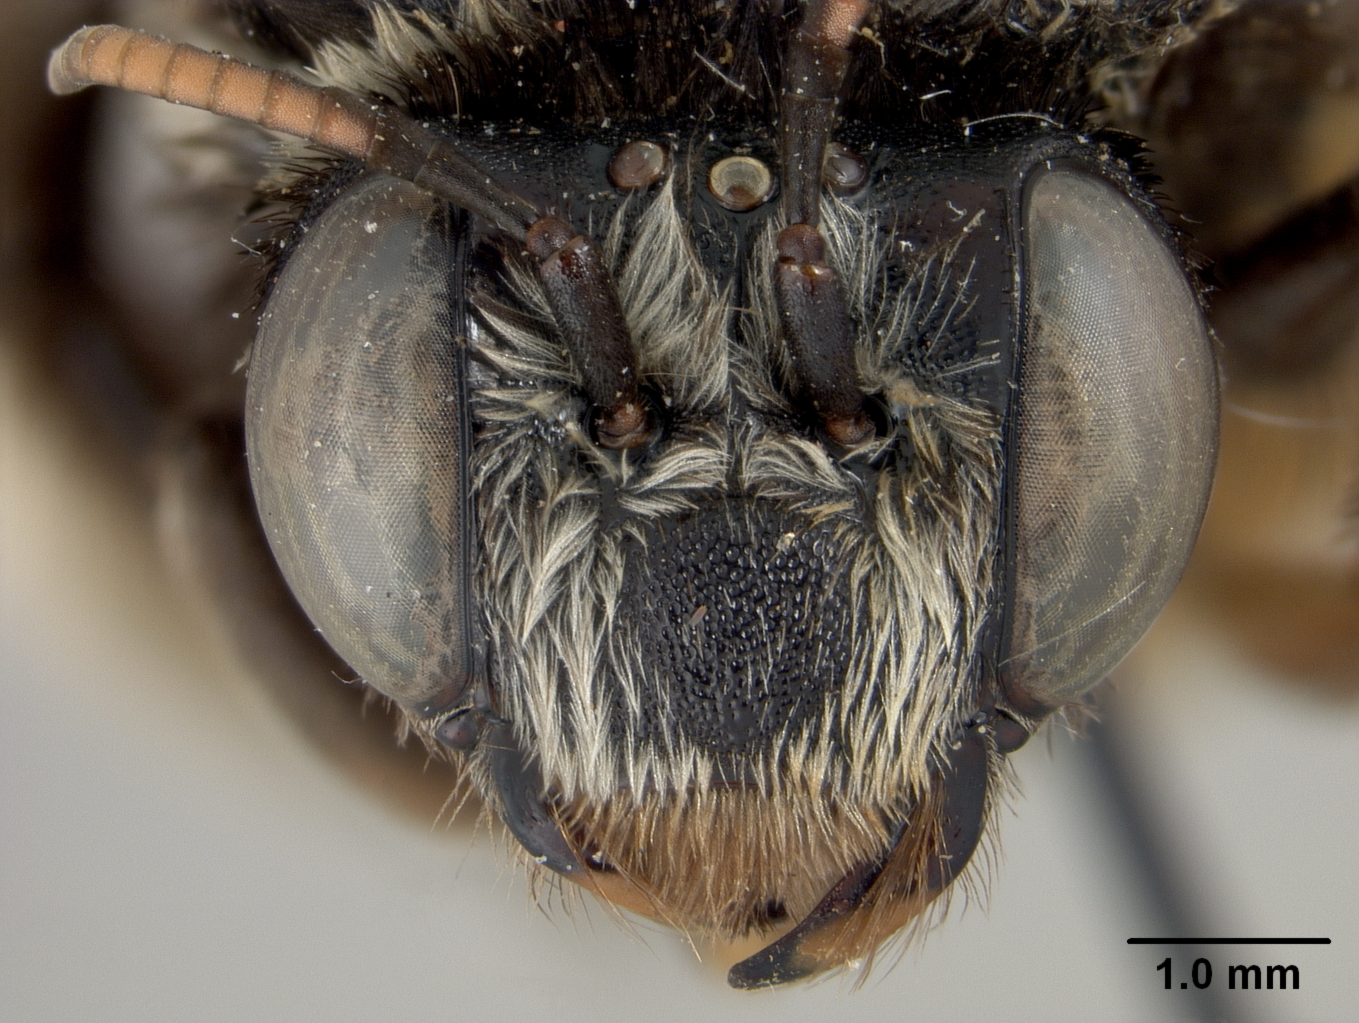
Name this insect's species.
Svastra sapucacensis
